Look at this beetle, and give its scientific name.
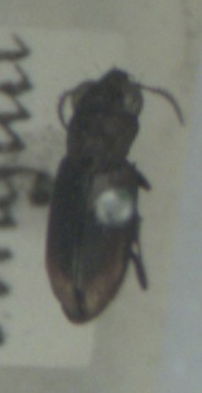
Notiophilus biguttatus
